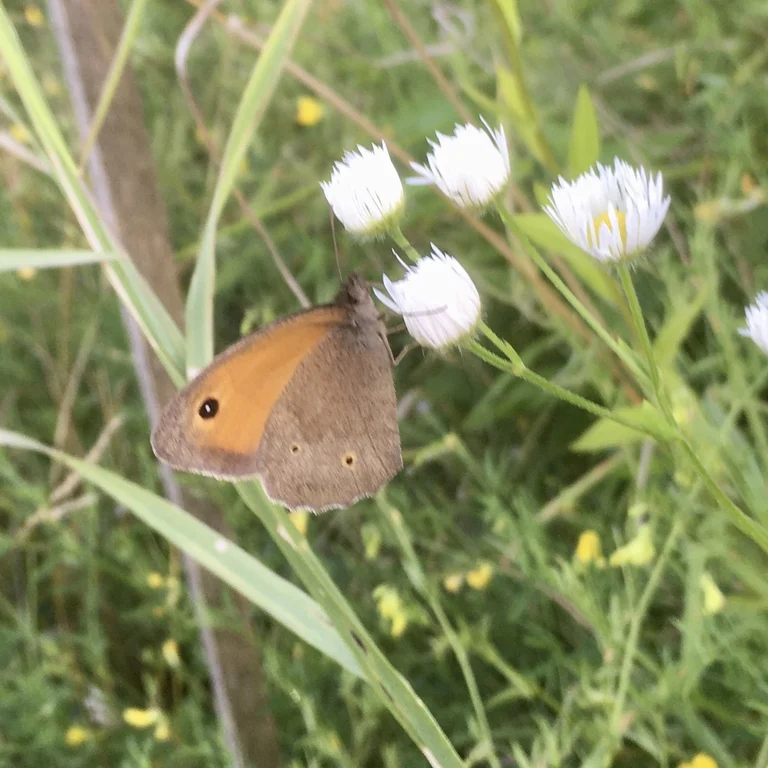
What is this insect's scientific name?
Coenonympha pamphilus
